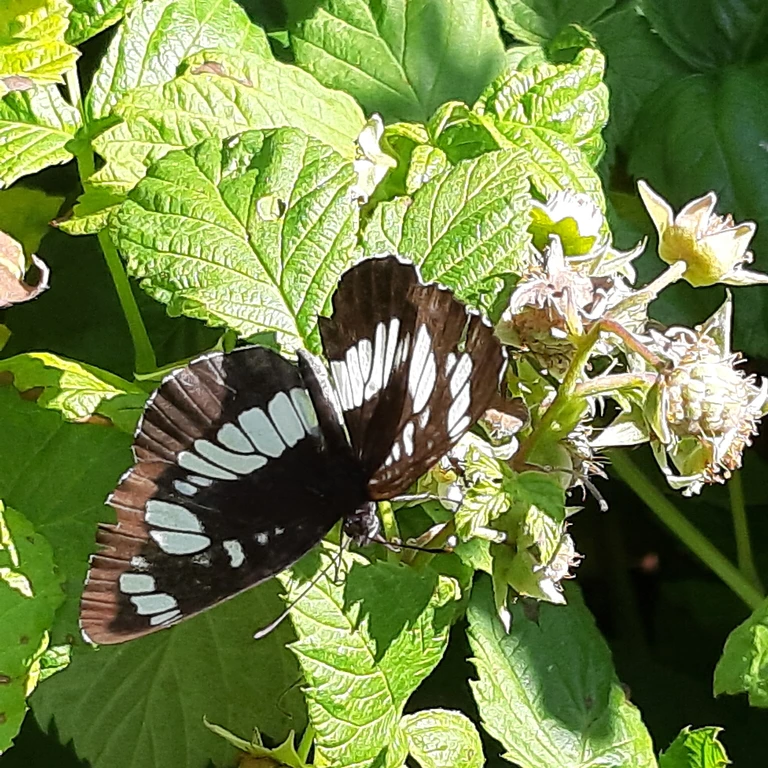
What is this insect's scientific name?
Neptis rivularis
